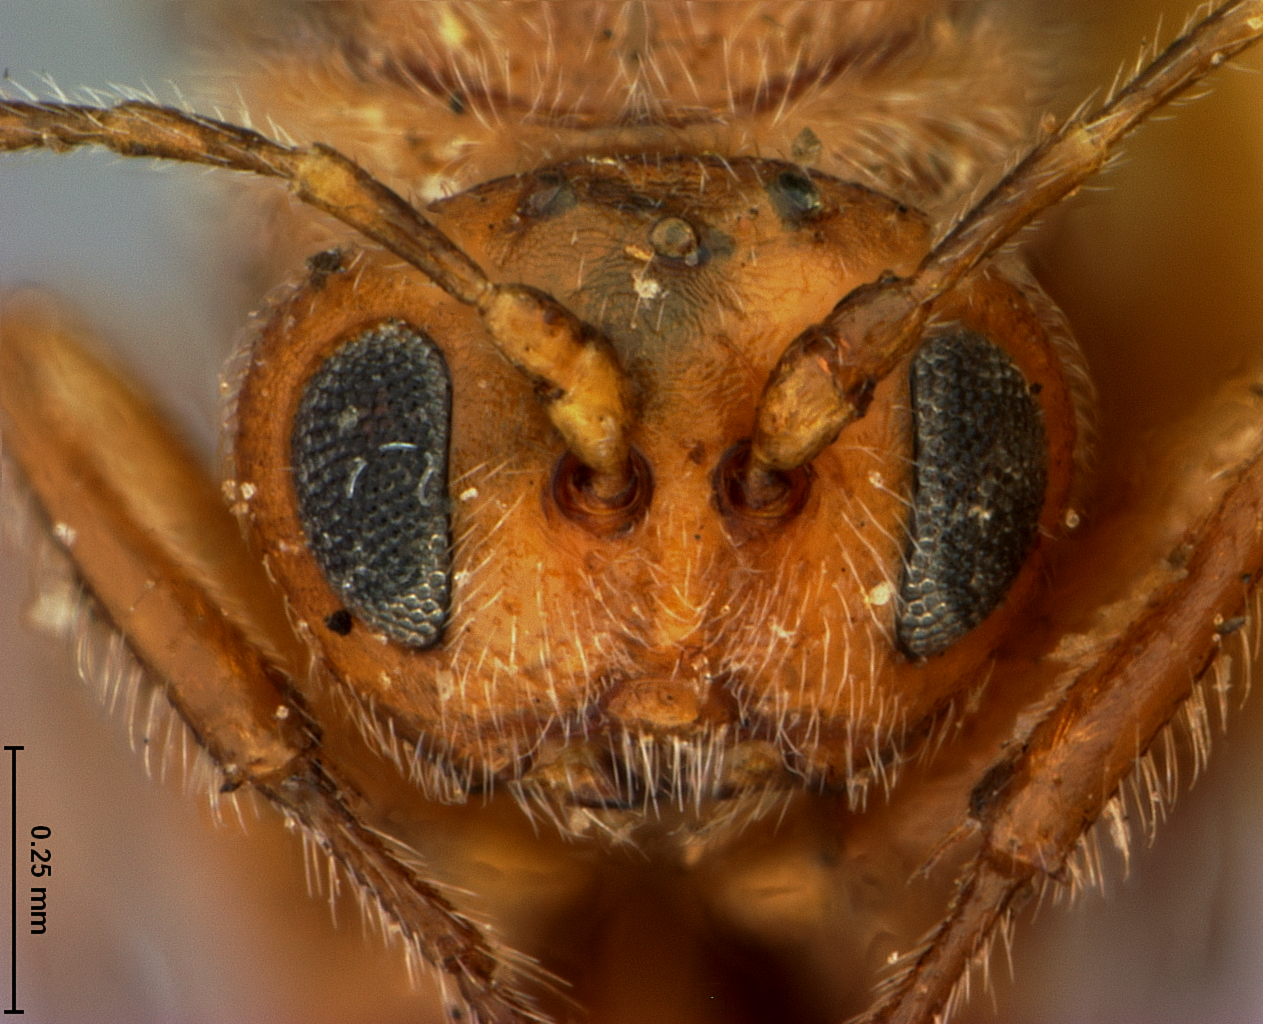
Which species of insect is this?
Disholcaspis pedunculoides
